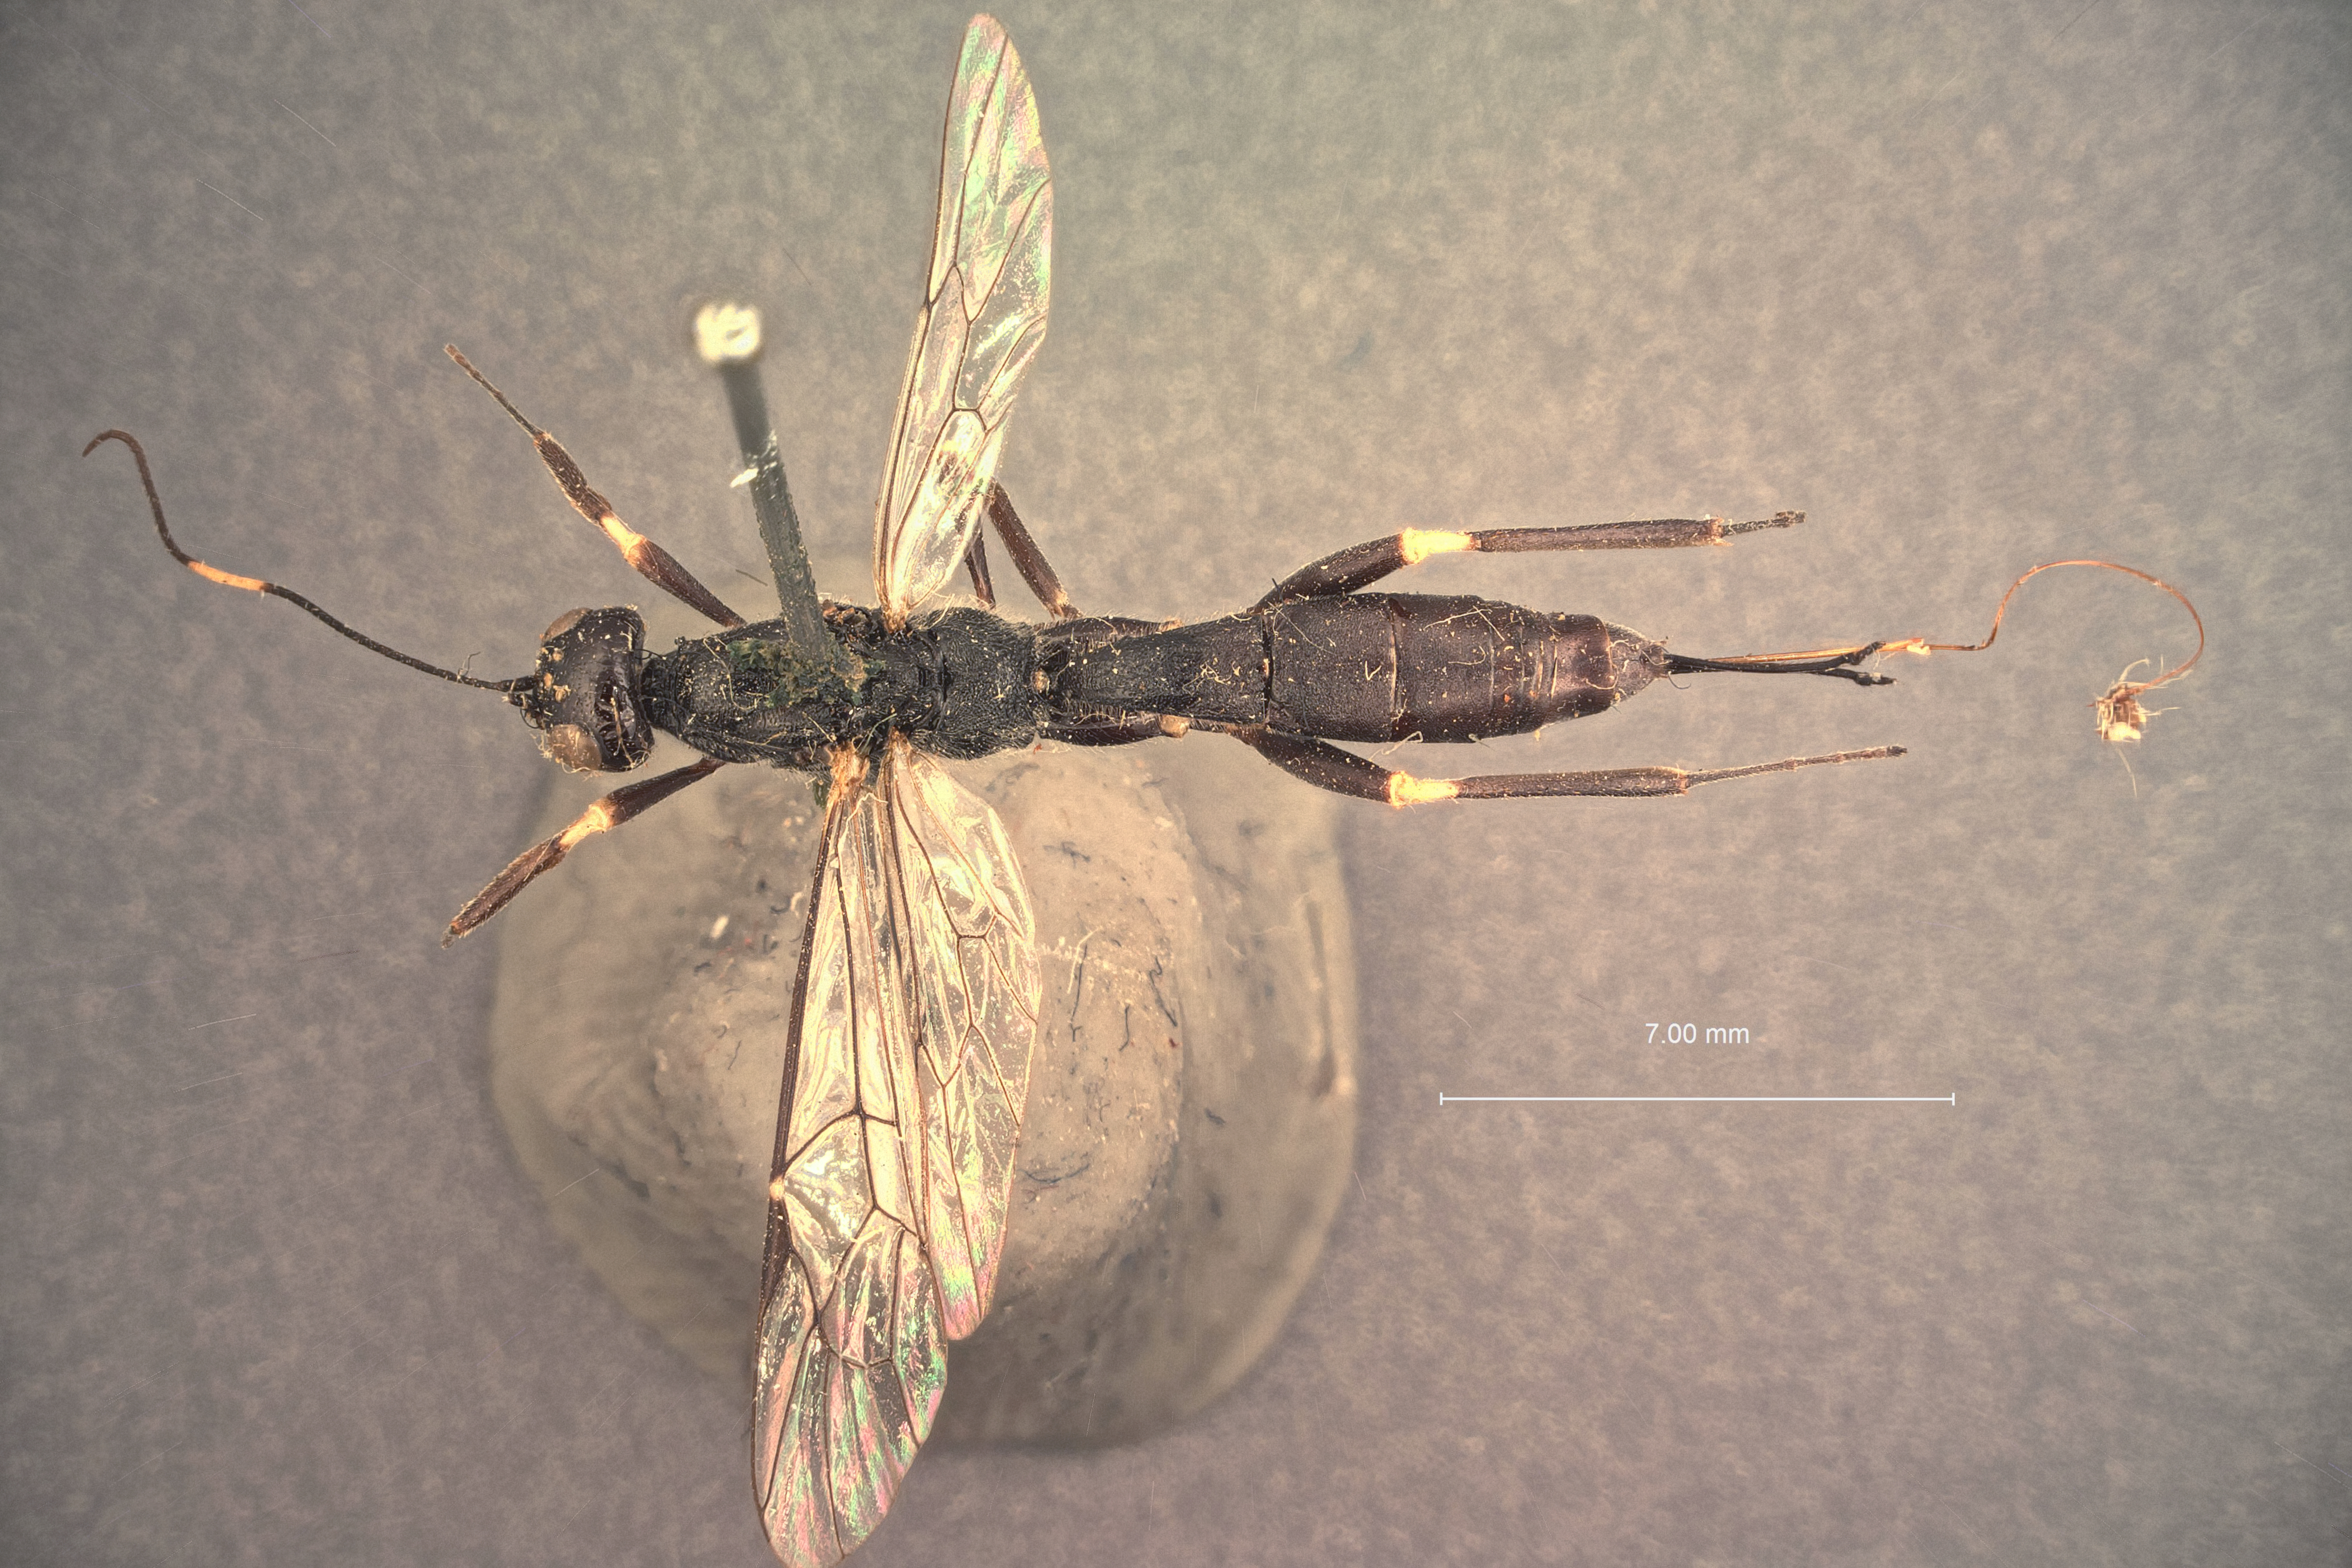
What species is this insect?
Xylonomus rileyi
